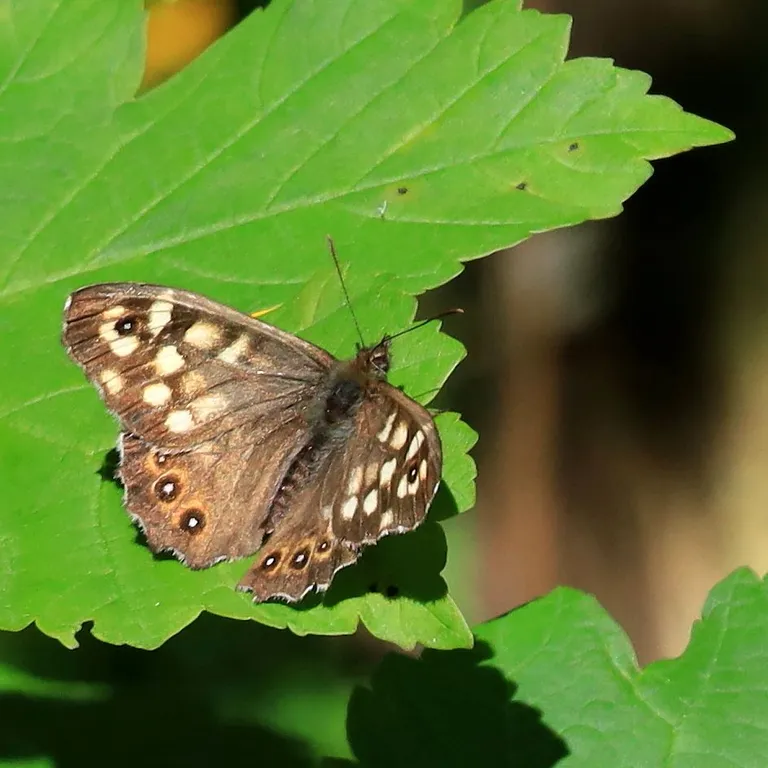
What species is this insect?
Pararge aegeria
